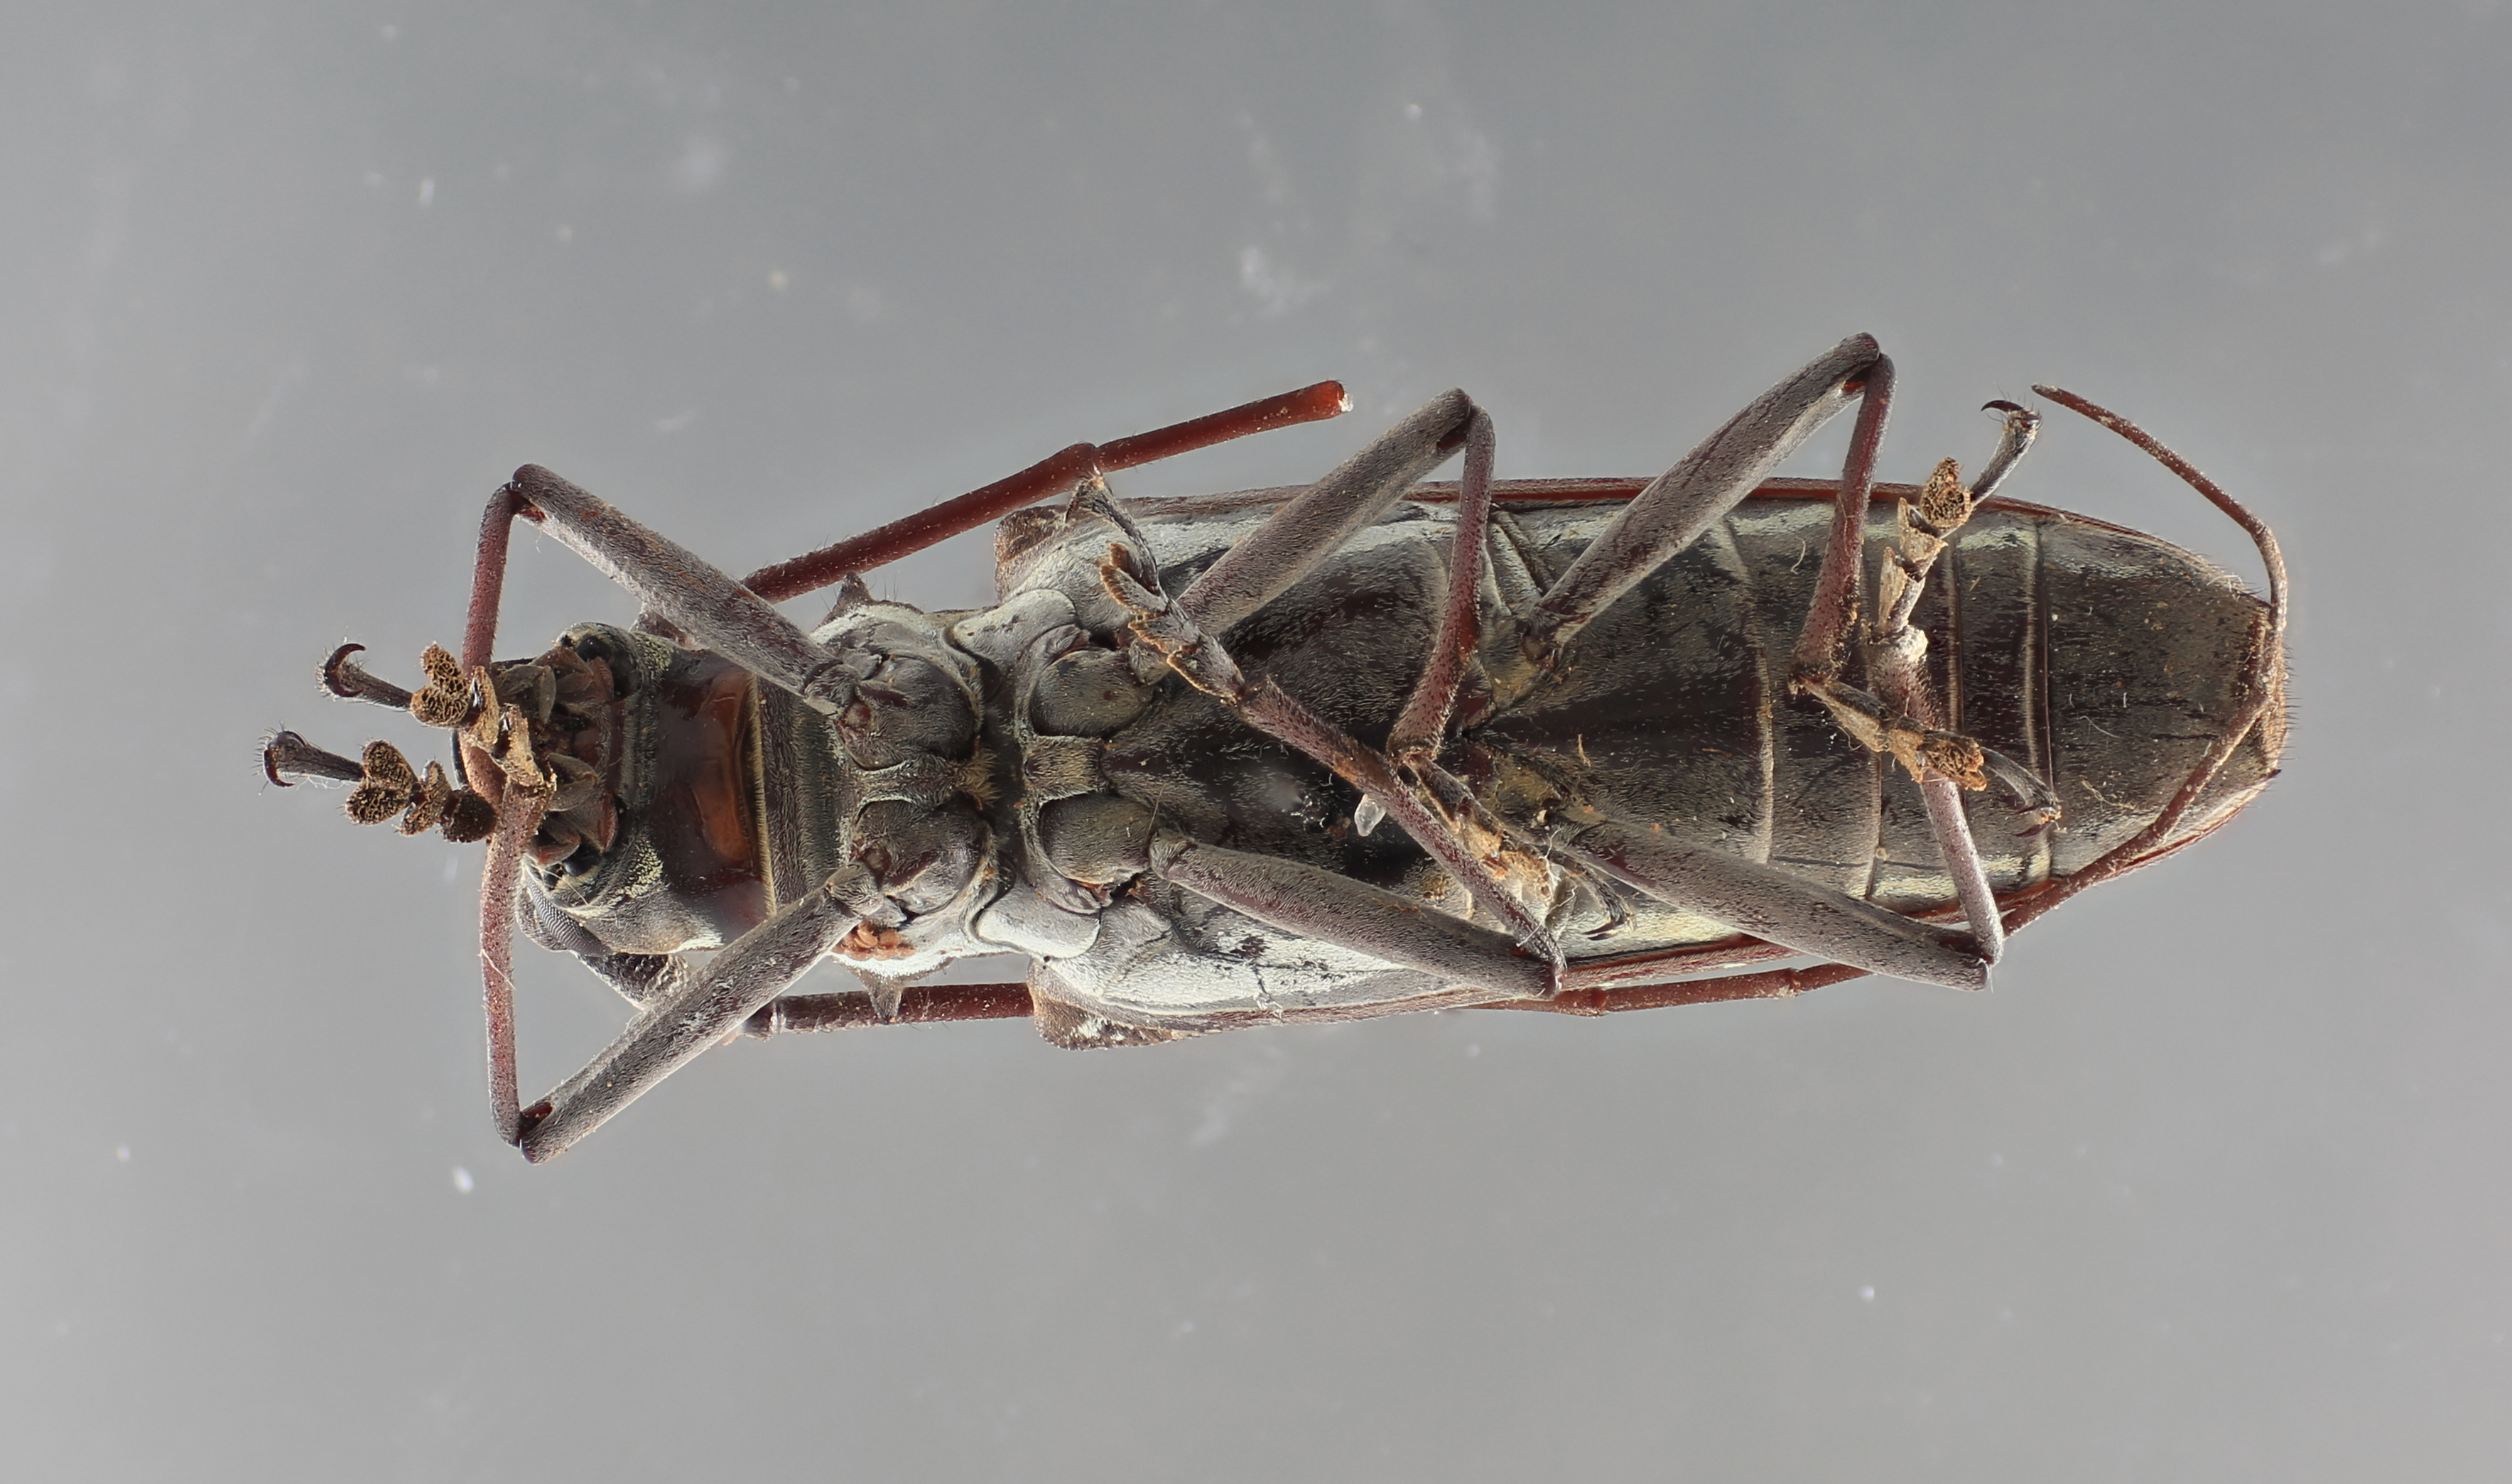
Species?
Taeniotes affinis
